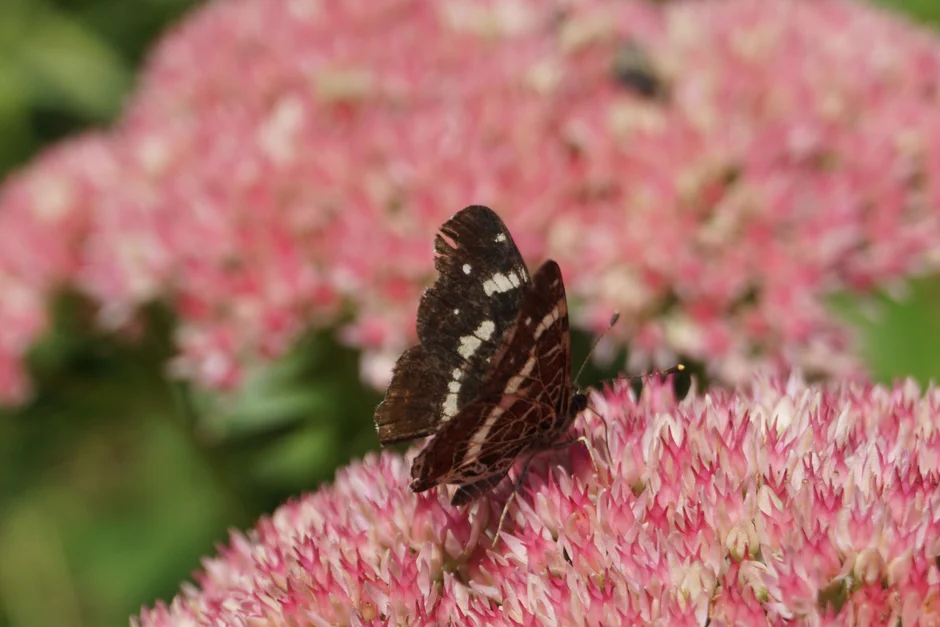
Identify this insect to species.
Araschnia levana
